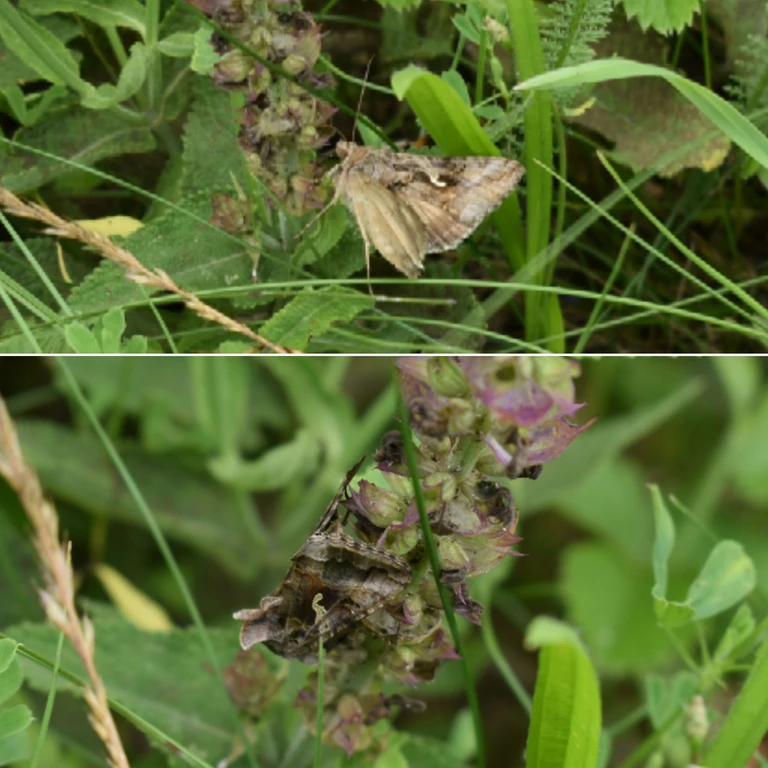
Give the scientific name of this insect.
Autographa gamma
